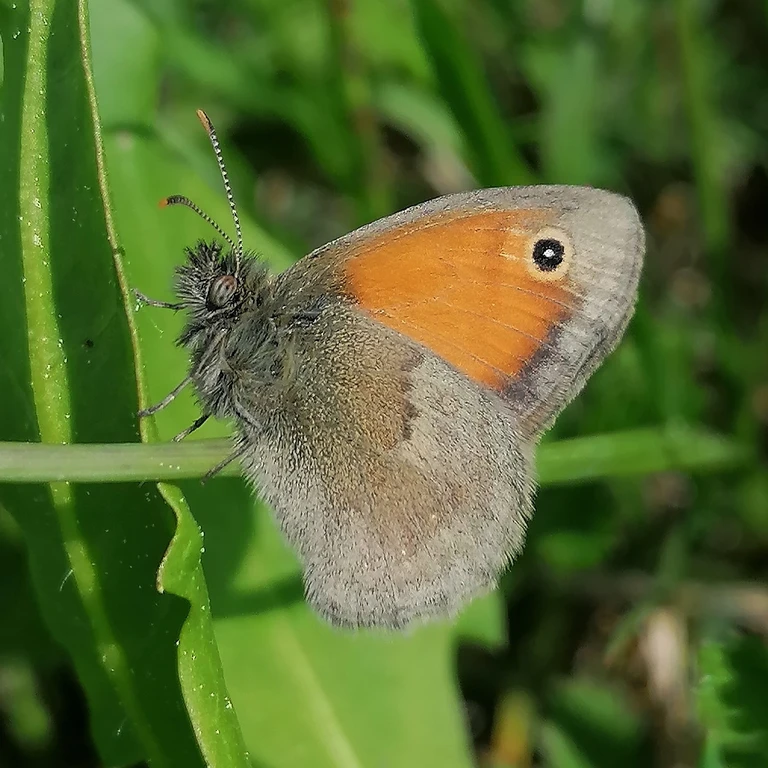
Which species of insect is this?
Coenonympha pamphilus
